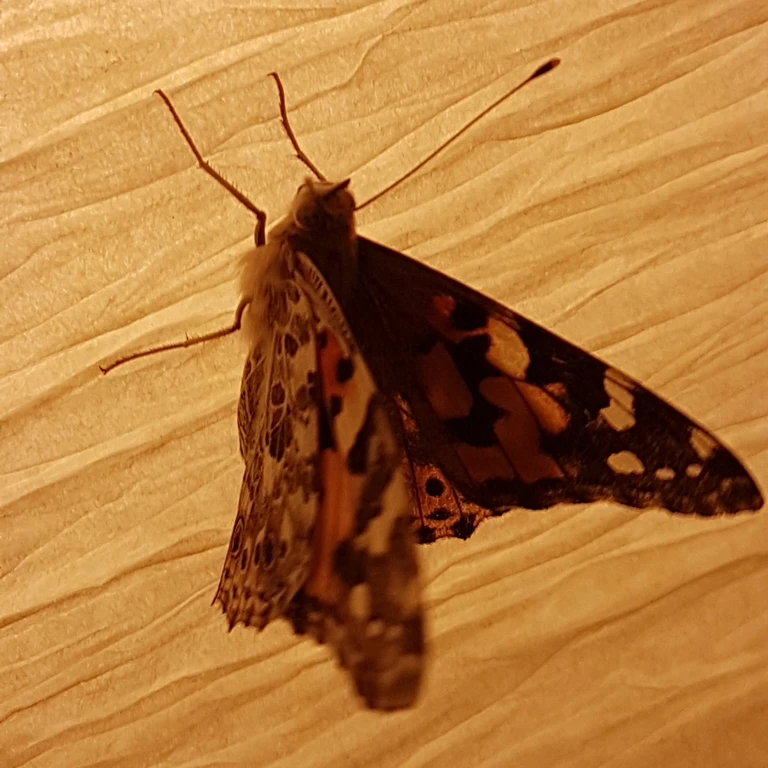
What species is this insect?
Vanessa cardui
